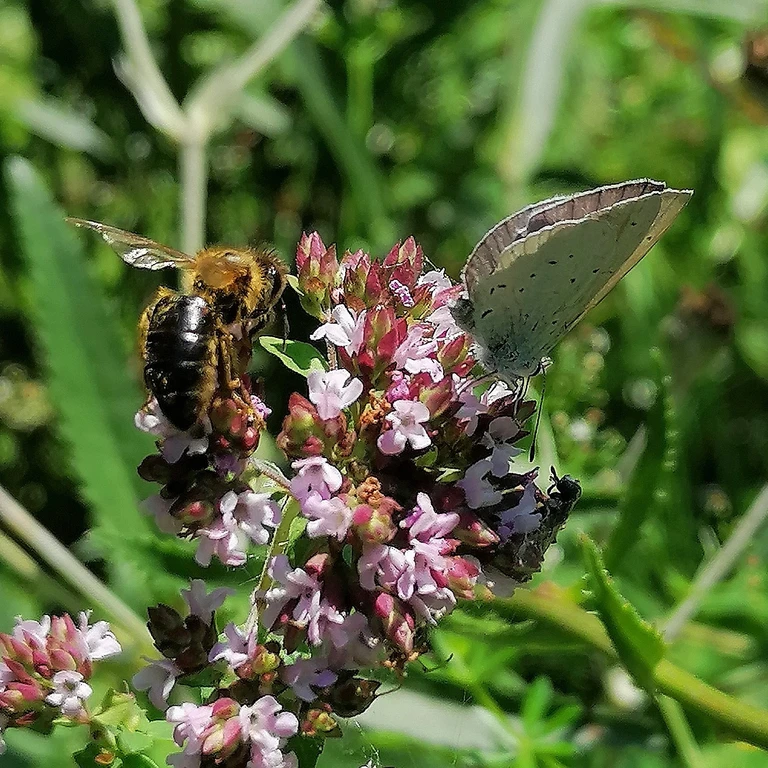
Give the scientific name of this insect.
Celastrina argiolus
